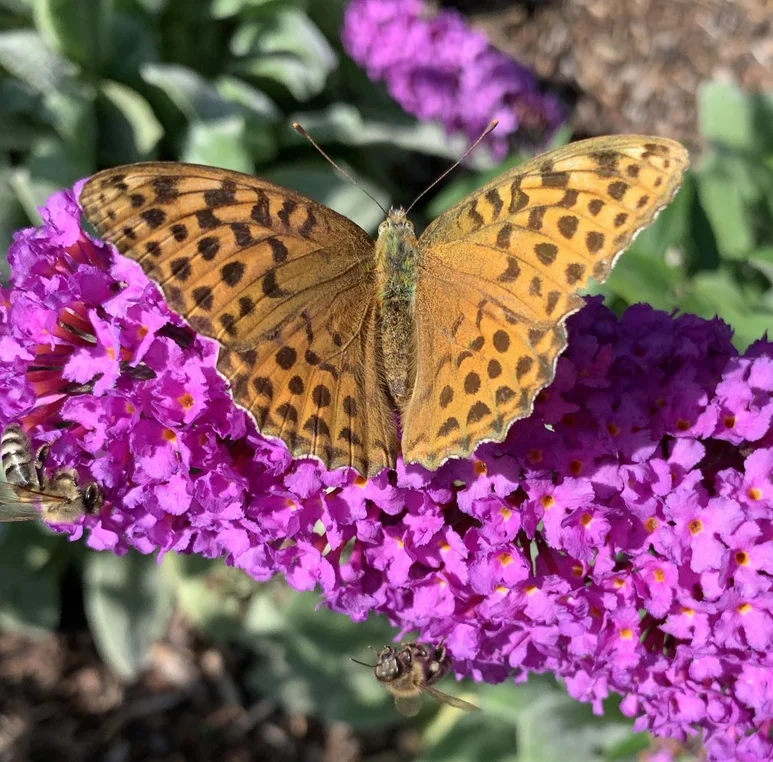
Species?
Argynnis paphia
